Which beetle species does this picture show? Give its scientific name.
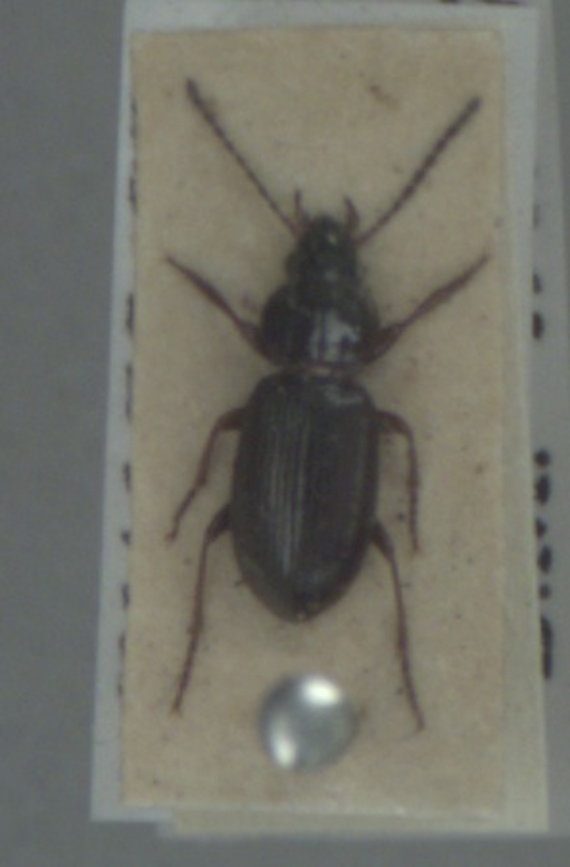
Pterostichus diligens
